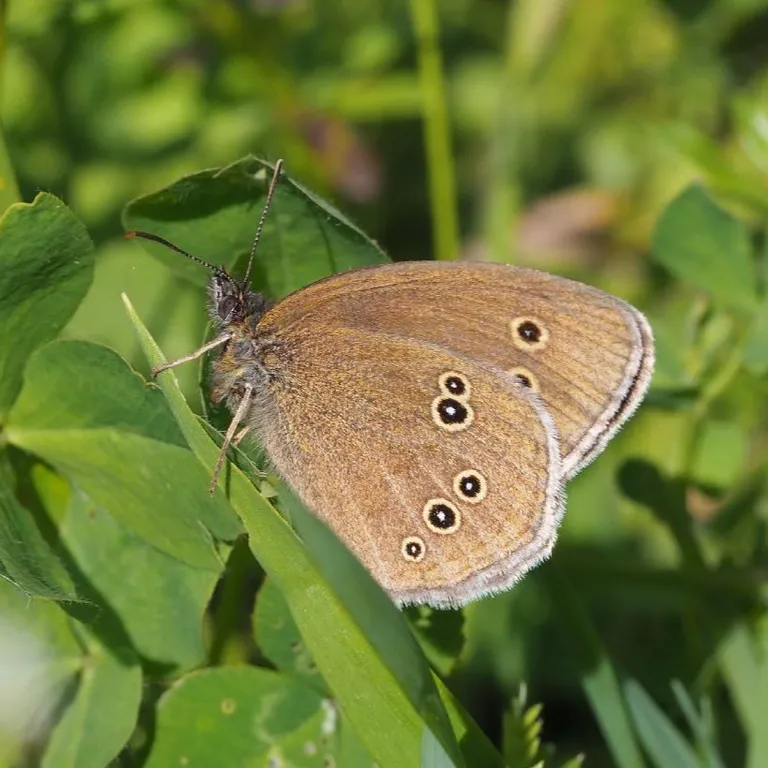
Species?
Aphantopus hyperantus
